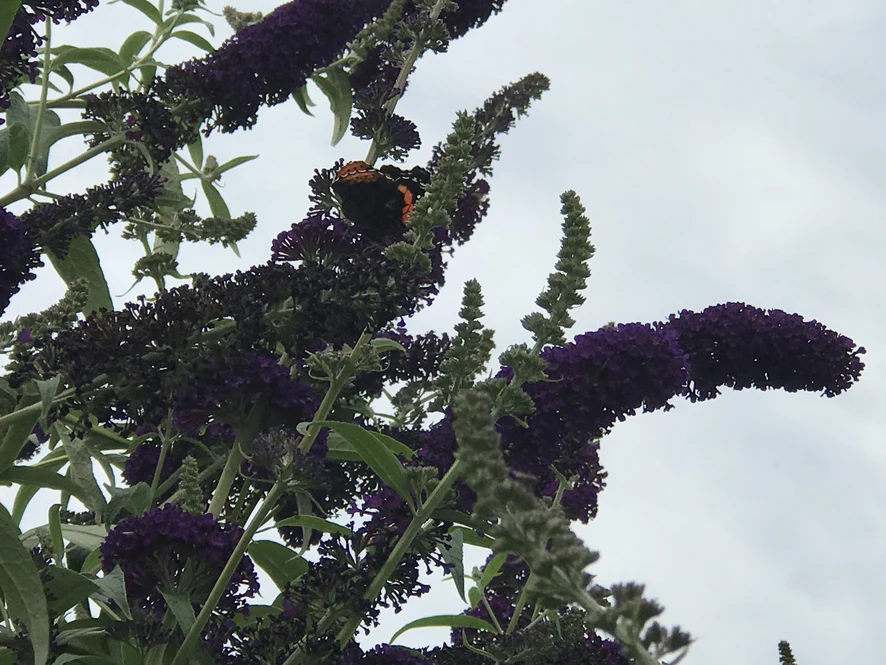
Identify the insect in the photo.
Vanessa atalanta
